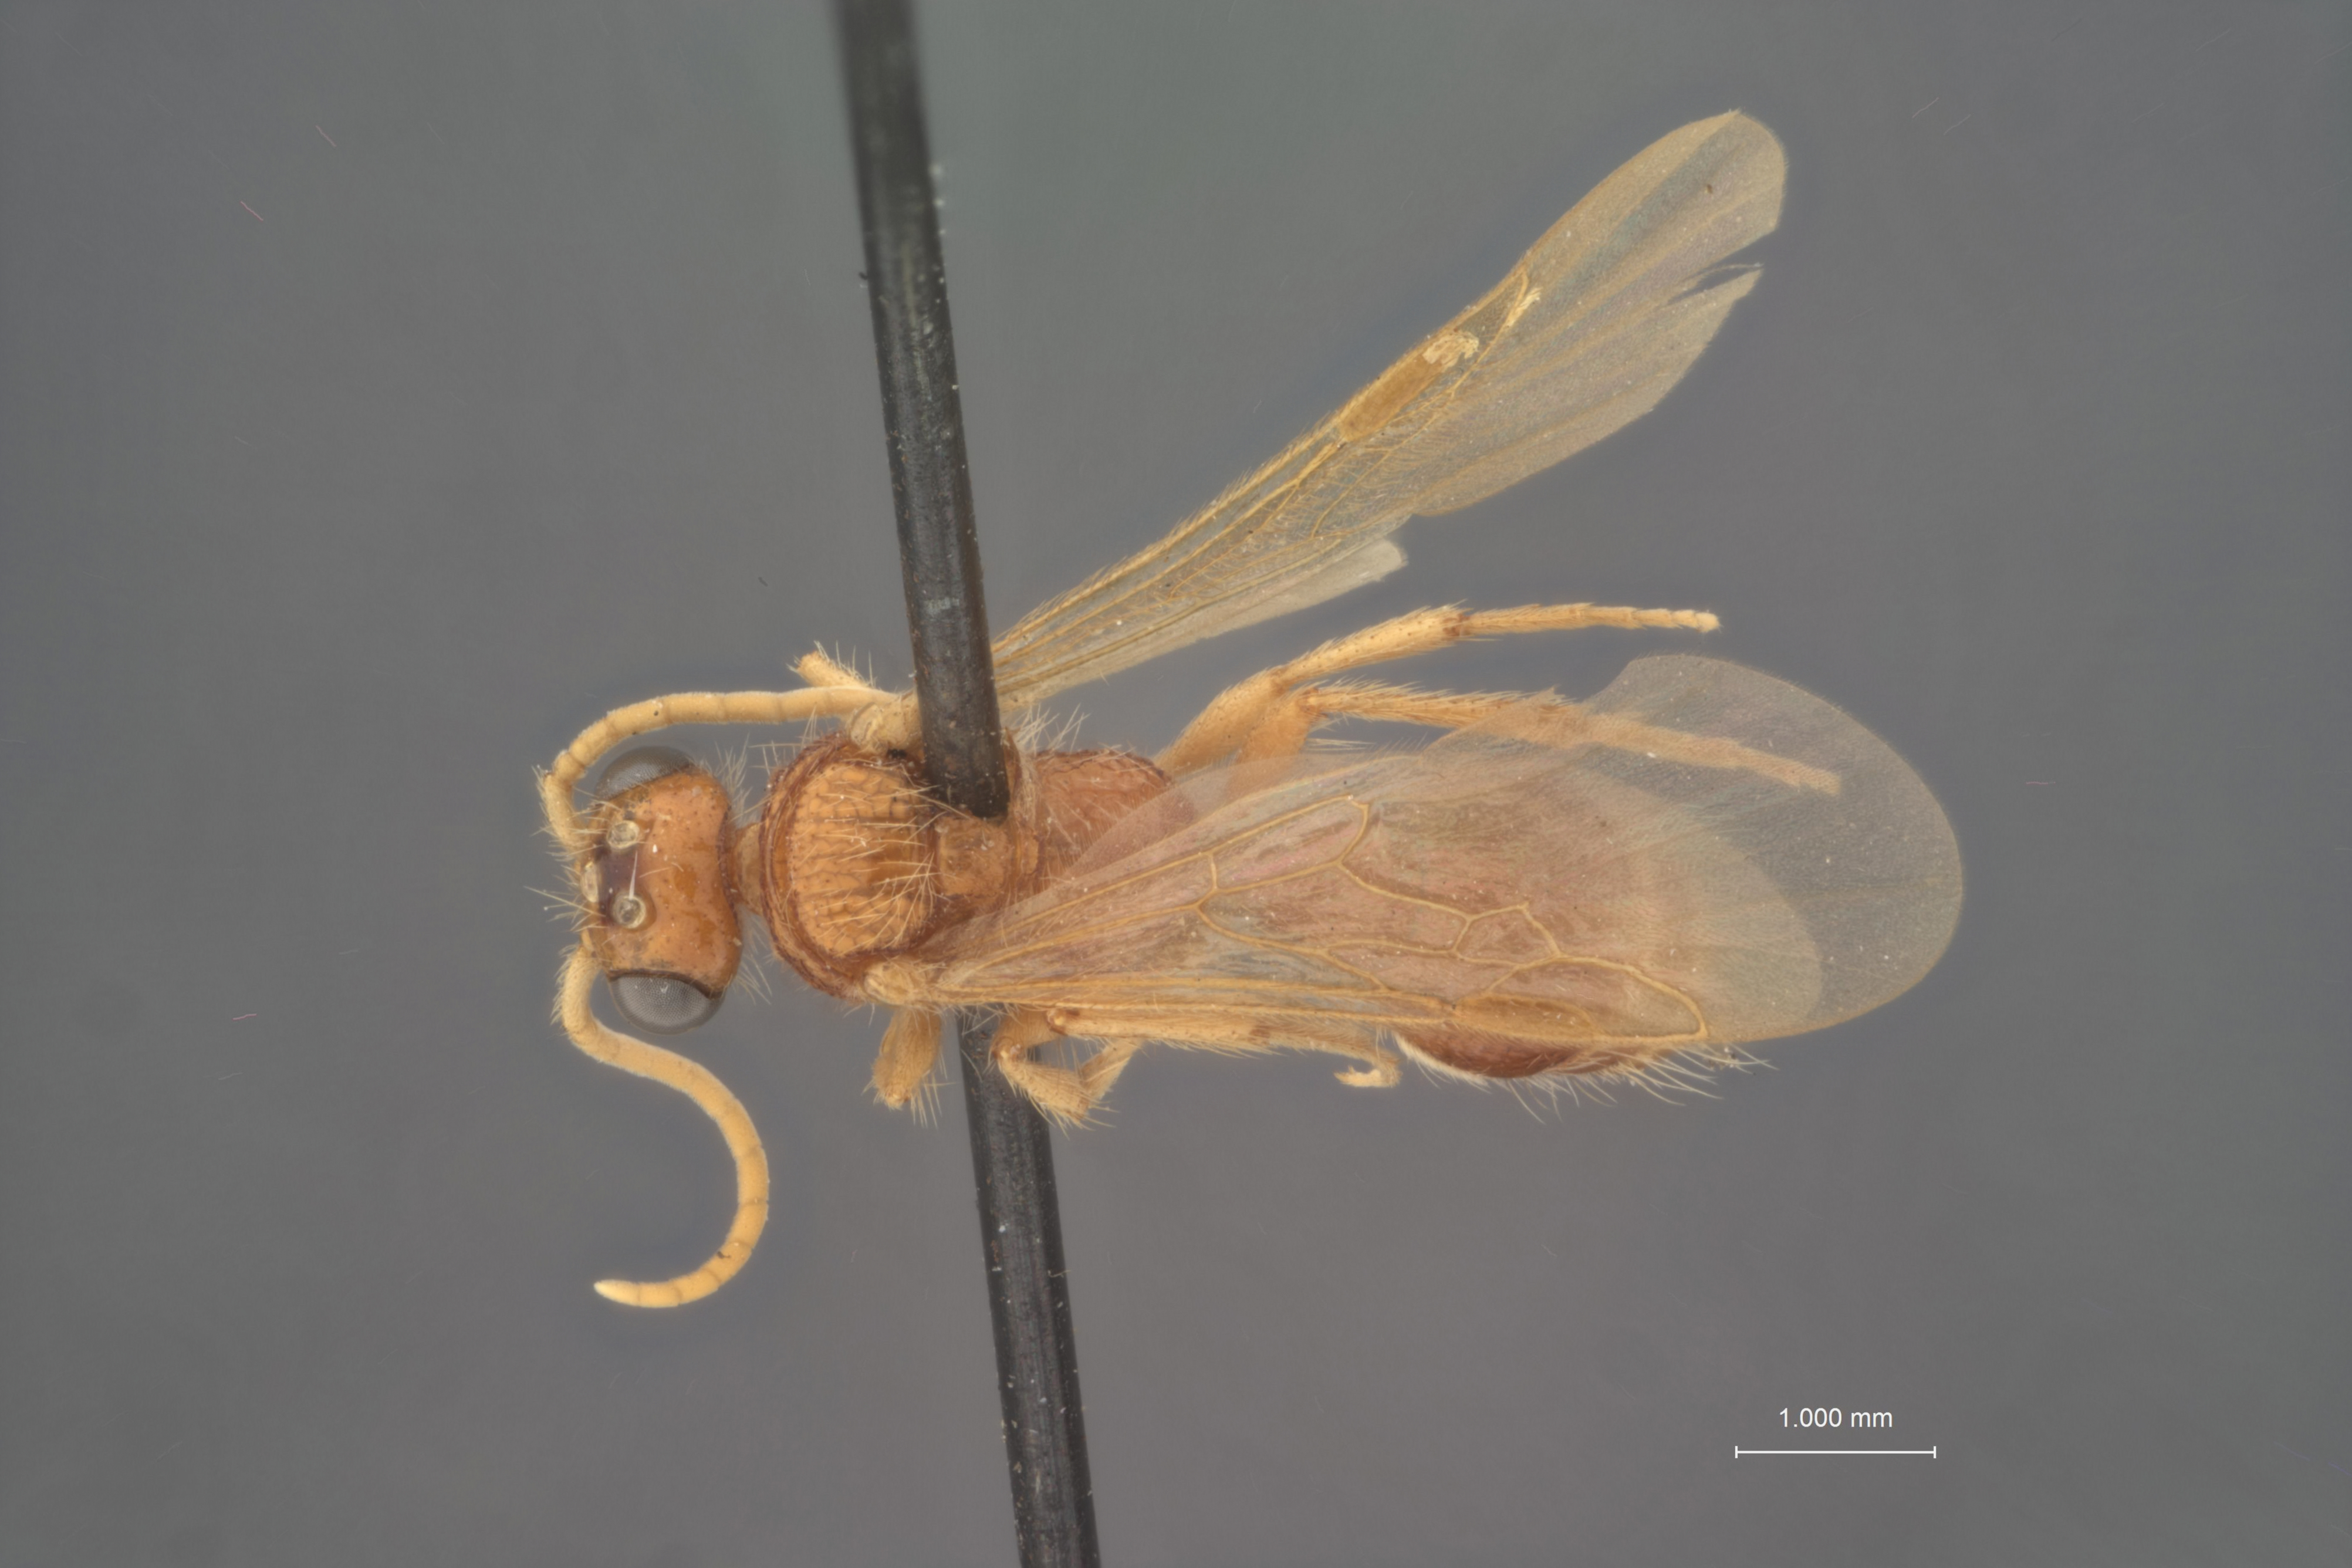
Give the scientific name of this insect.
Sphaeropthalma purissima
